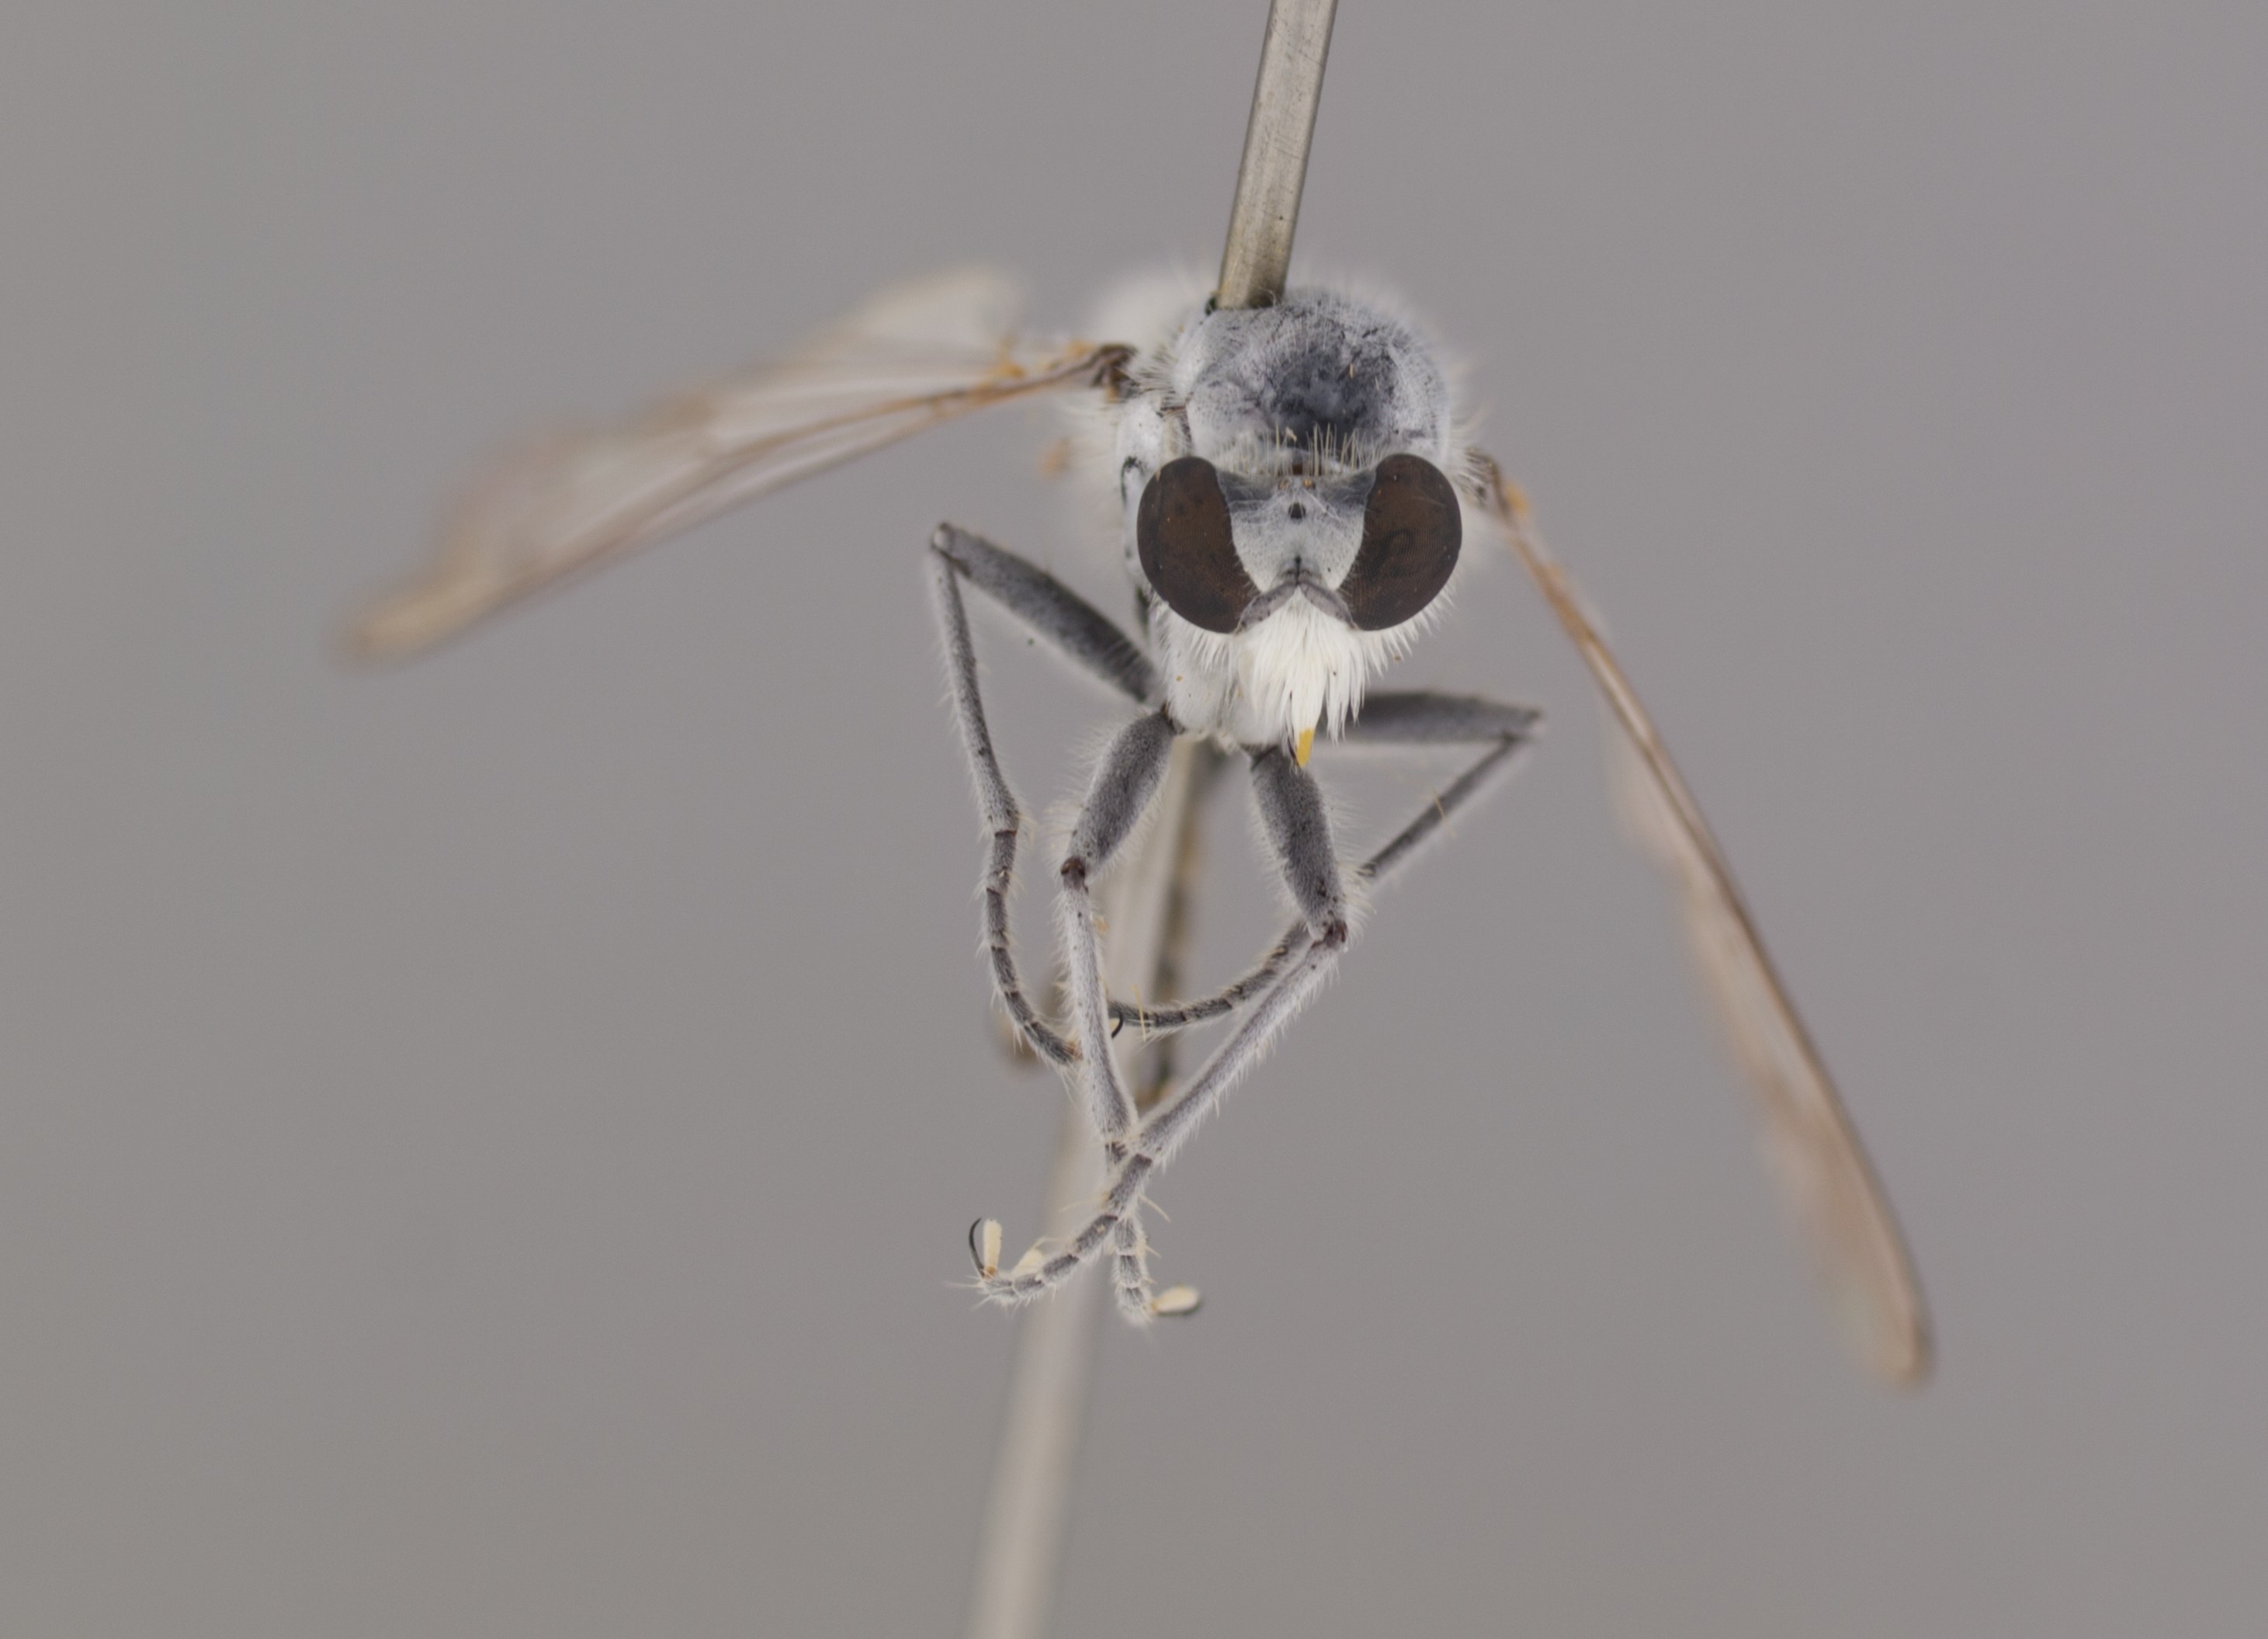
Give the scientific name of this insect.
Clinopogon velatus
